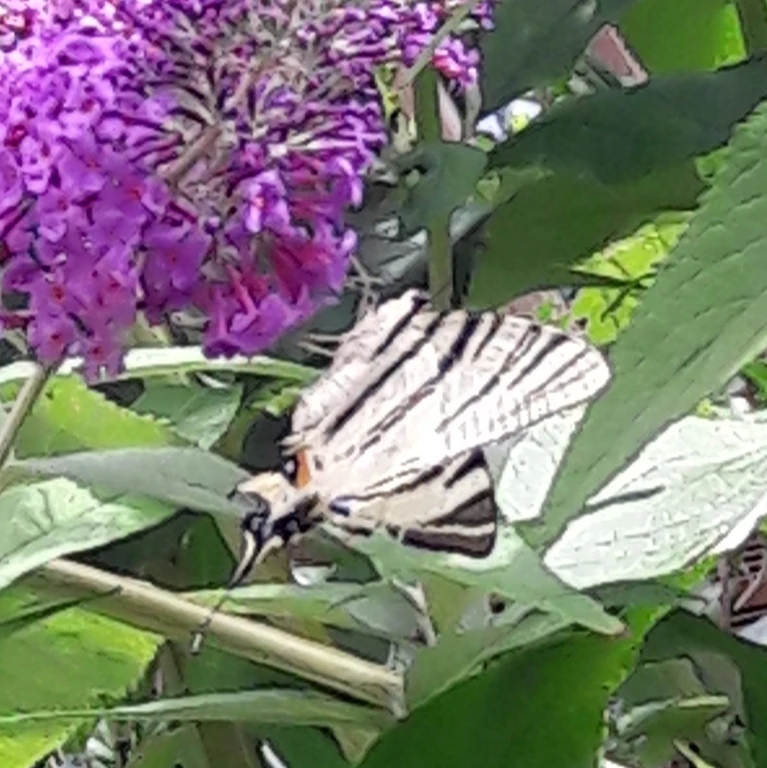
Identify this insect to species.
Iphiclides podalirius
